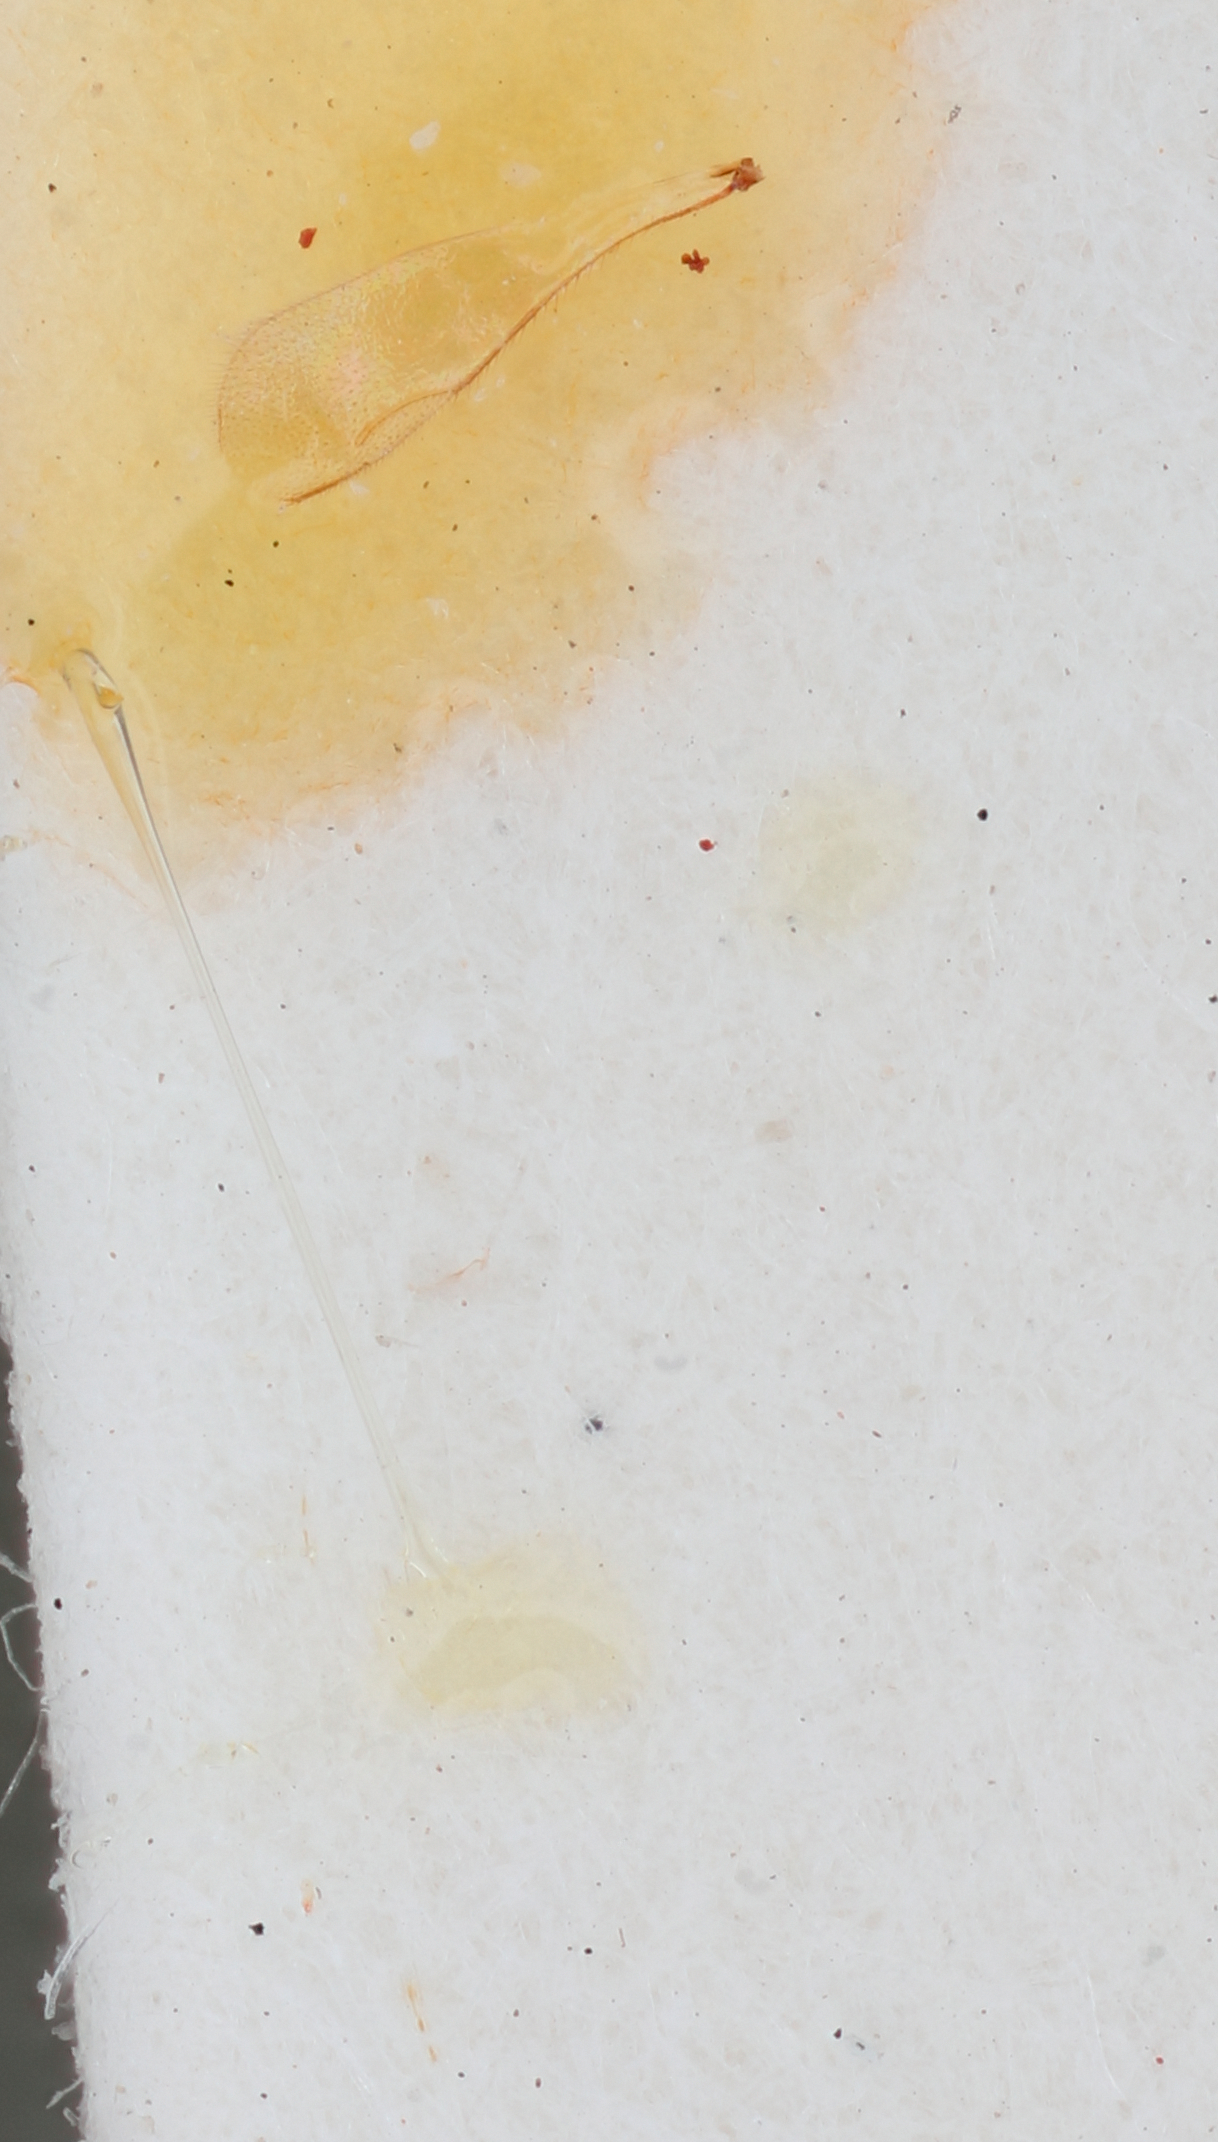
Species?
Aphanogmus albicoxalis
